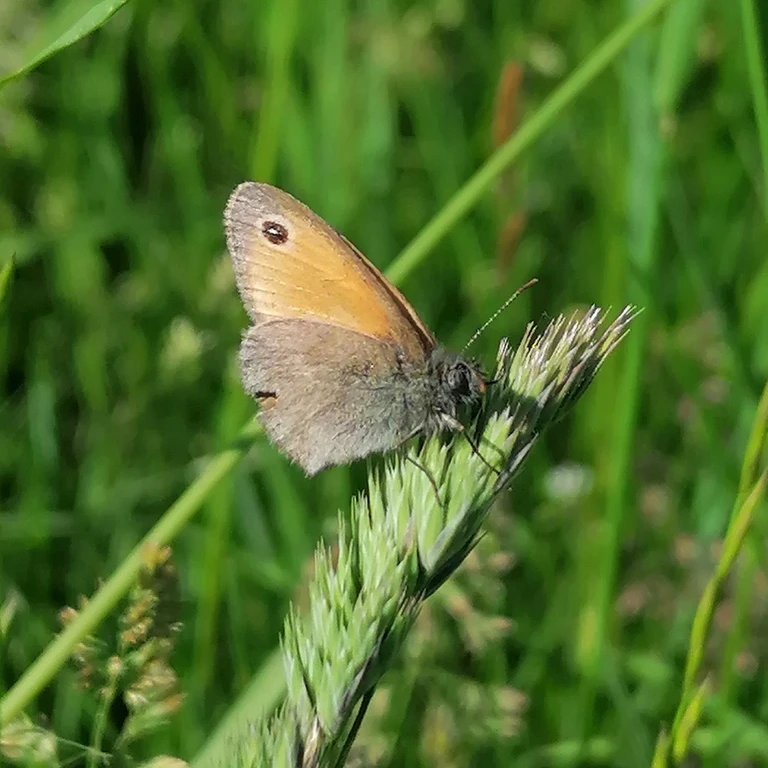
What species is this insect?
Coenonympha pamphilus
